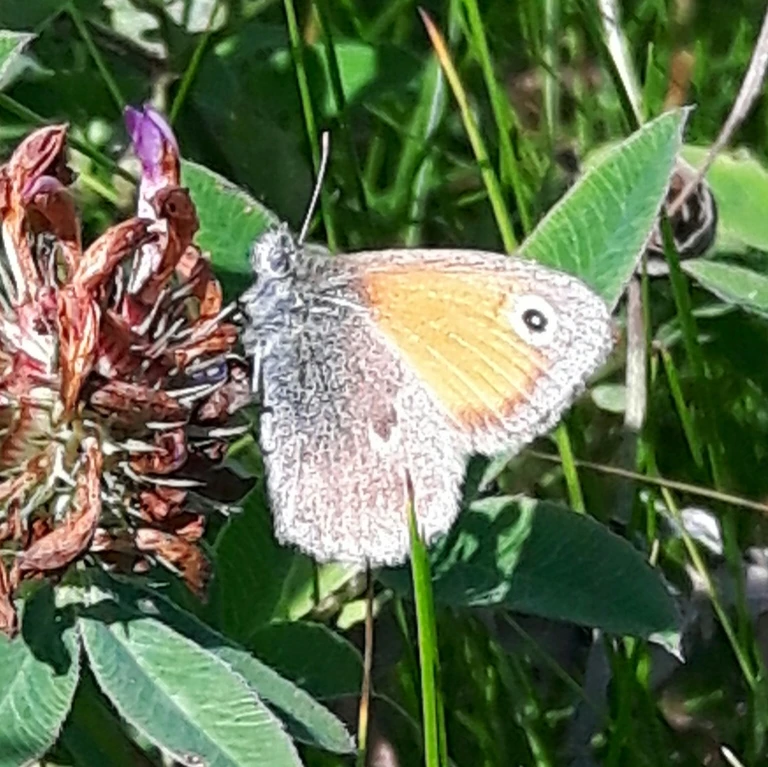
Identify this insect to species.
Coenonympha pamphilus
